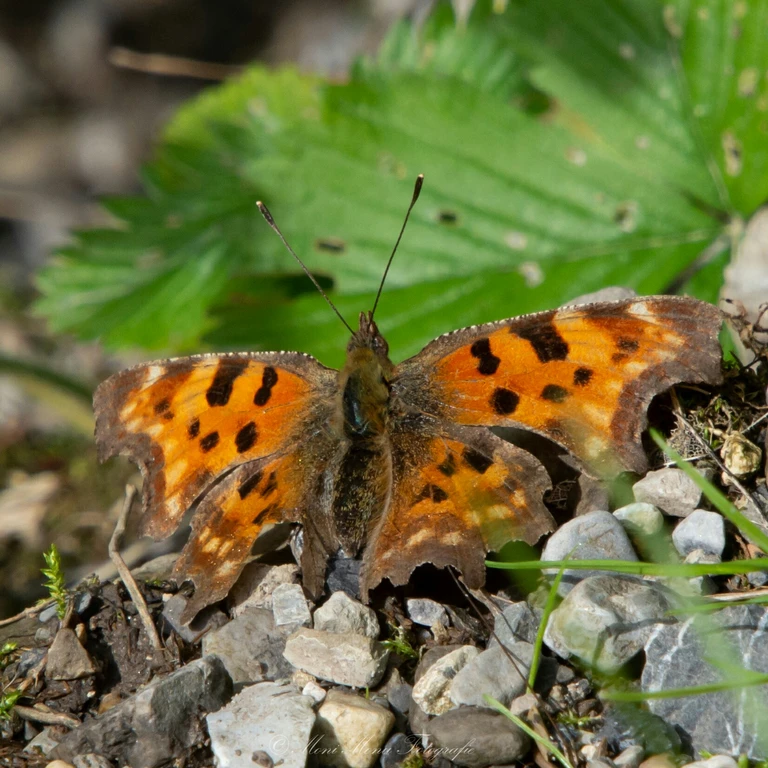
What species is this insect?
Polygonia c-album
